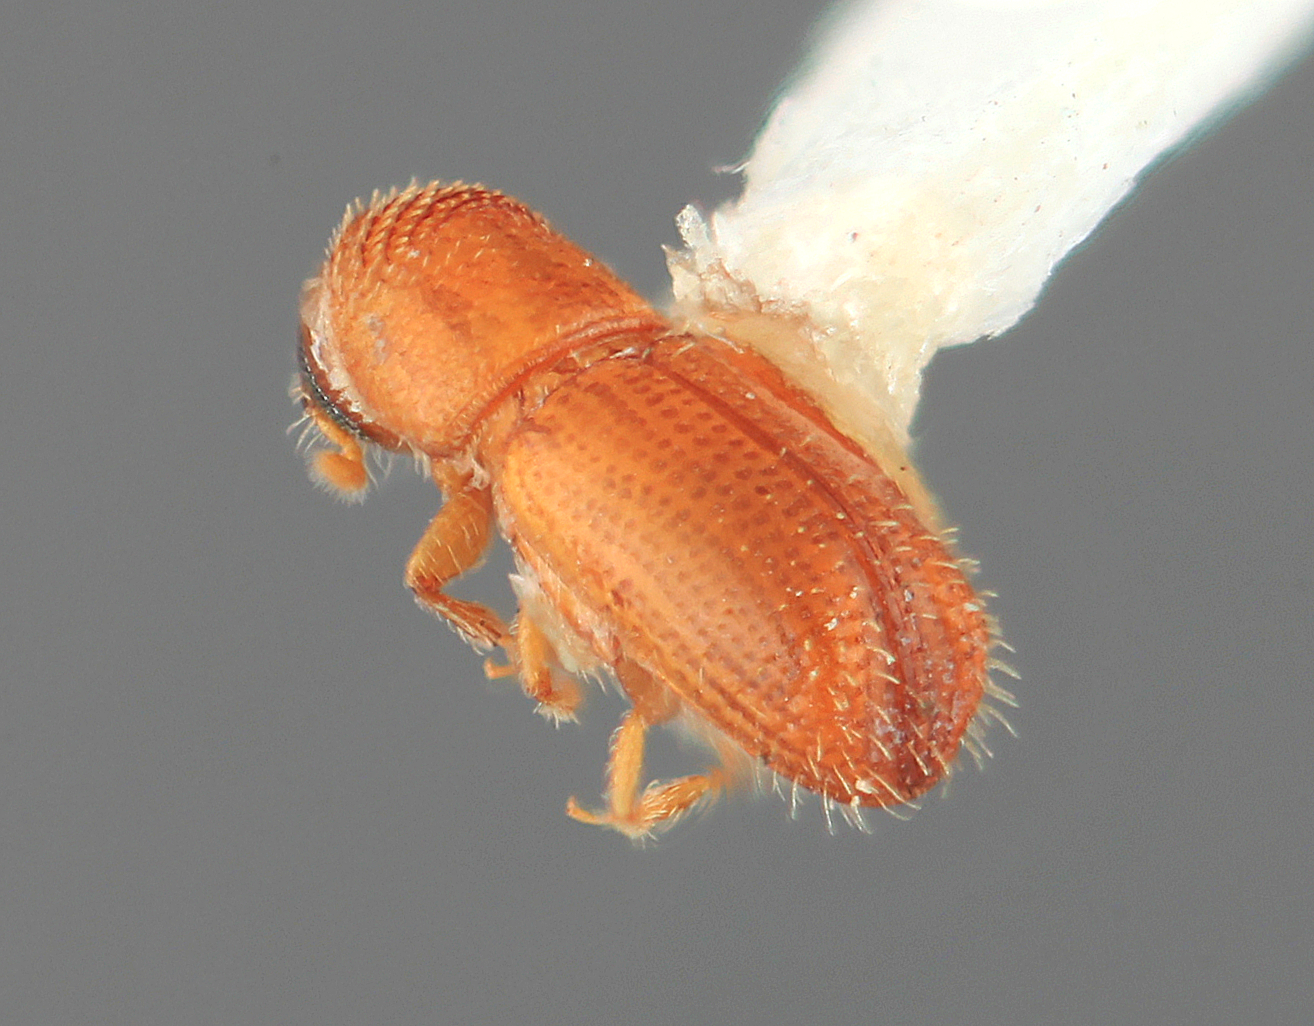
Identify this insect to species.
Pityophthorus anacardii
